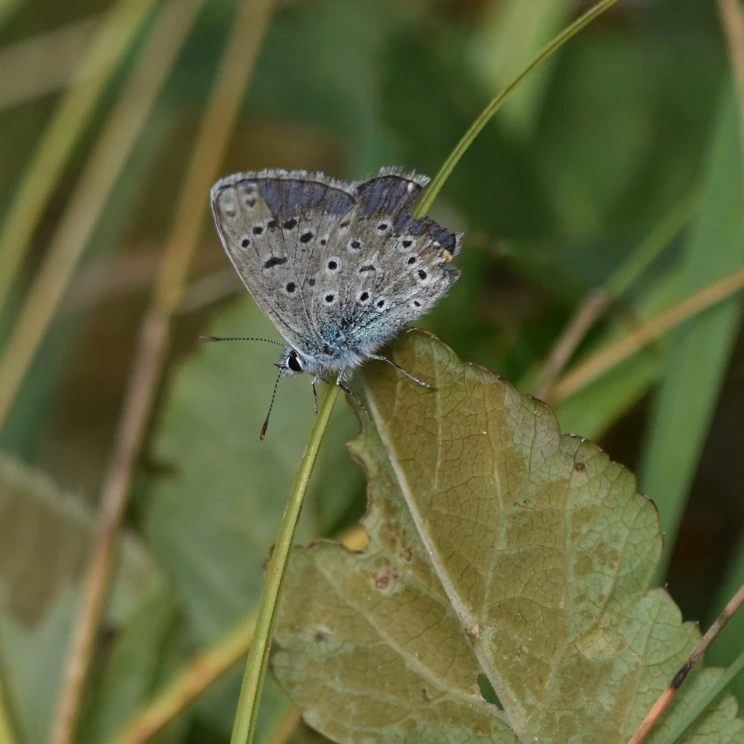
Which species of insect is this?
Polyommatus icarus
